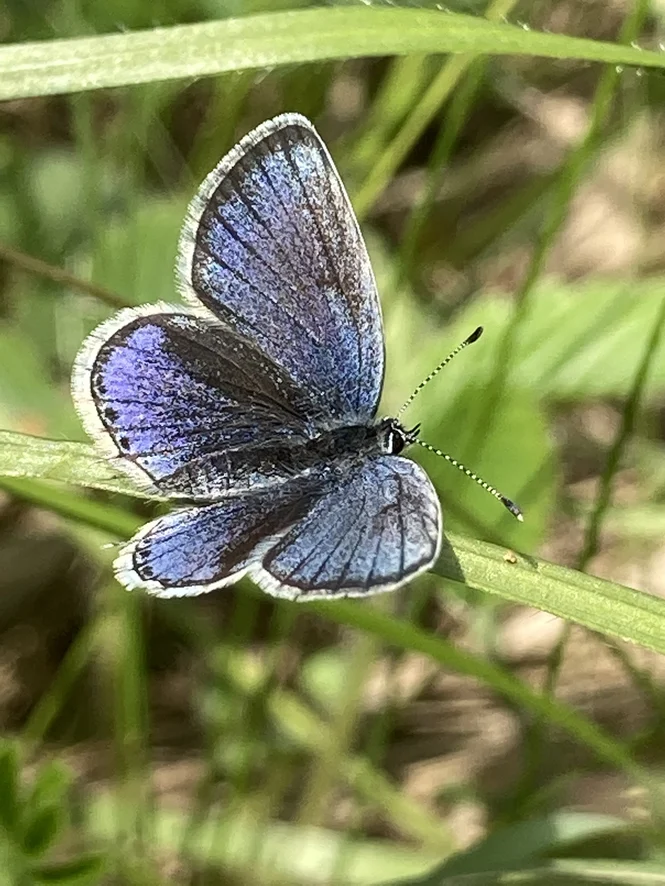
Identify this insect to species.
Cupido argiades (also Elkalyce argiades)
